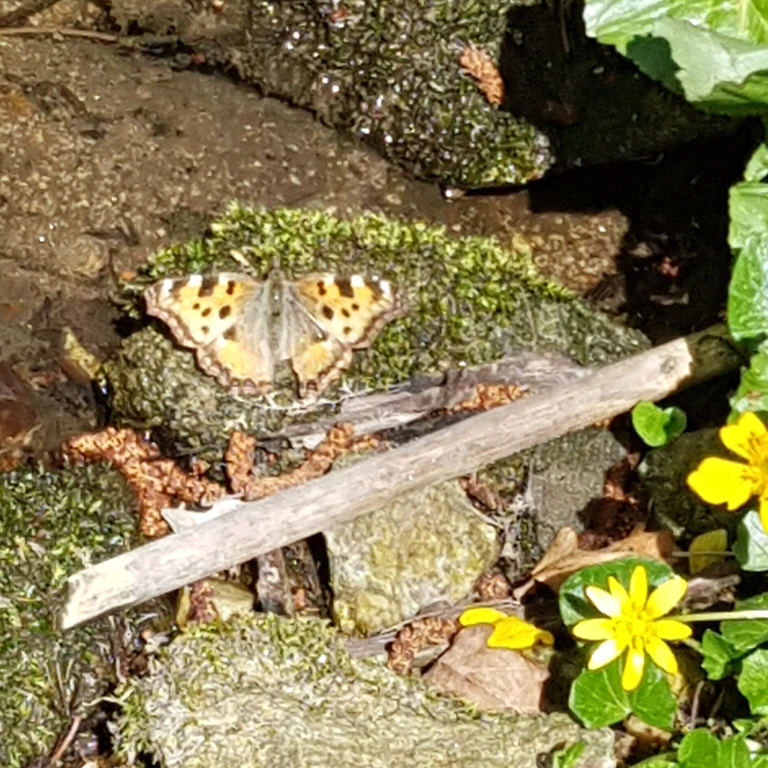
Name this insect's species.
Nymphalis polychloros
